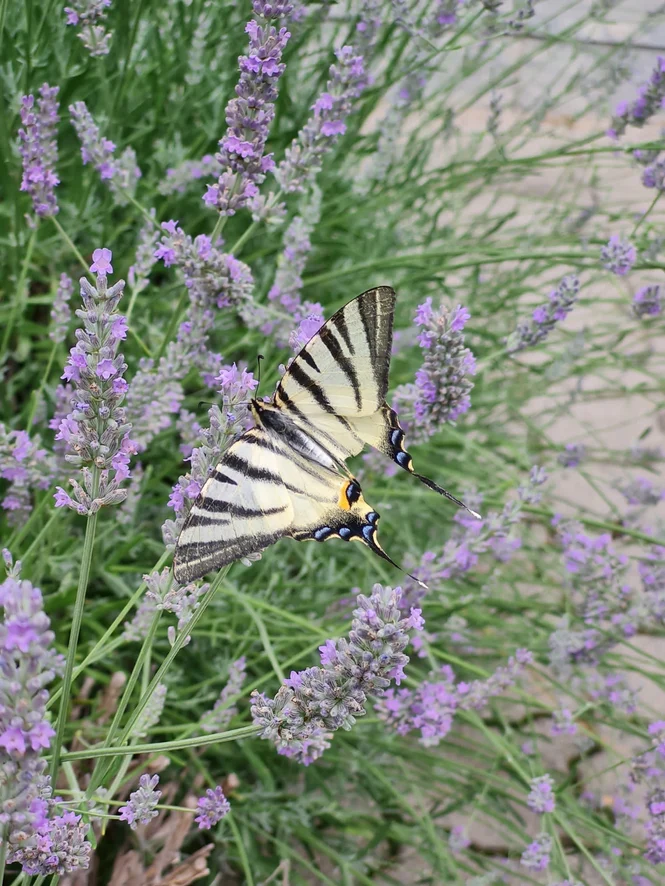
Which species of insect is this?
Iphiclides podalirius
